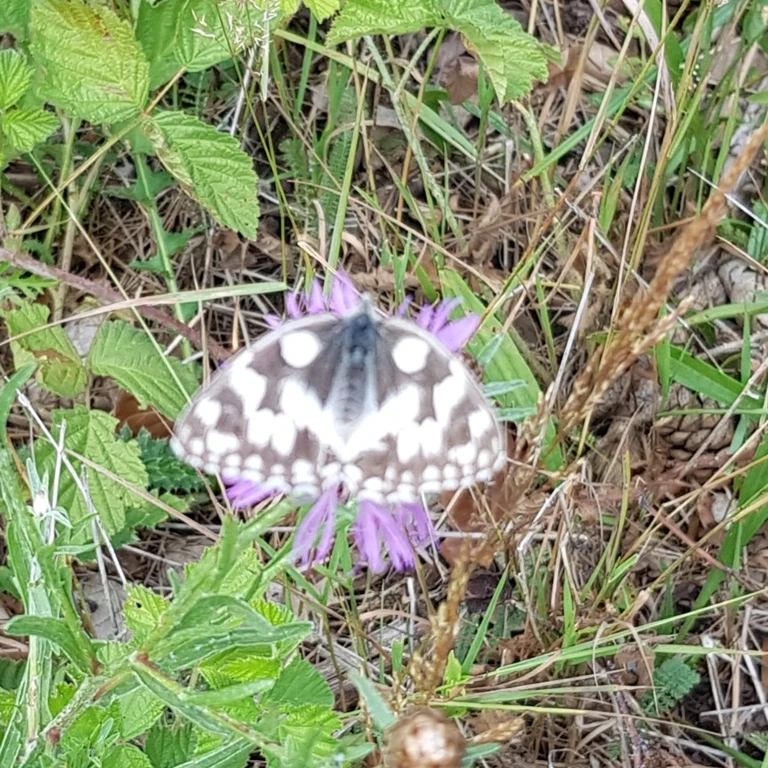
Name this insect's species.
Melanargia galathea
